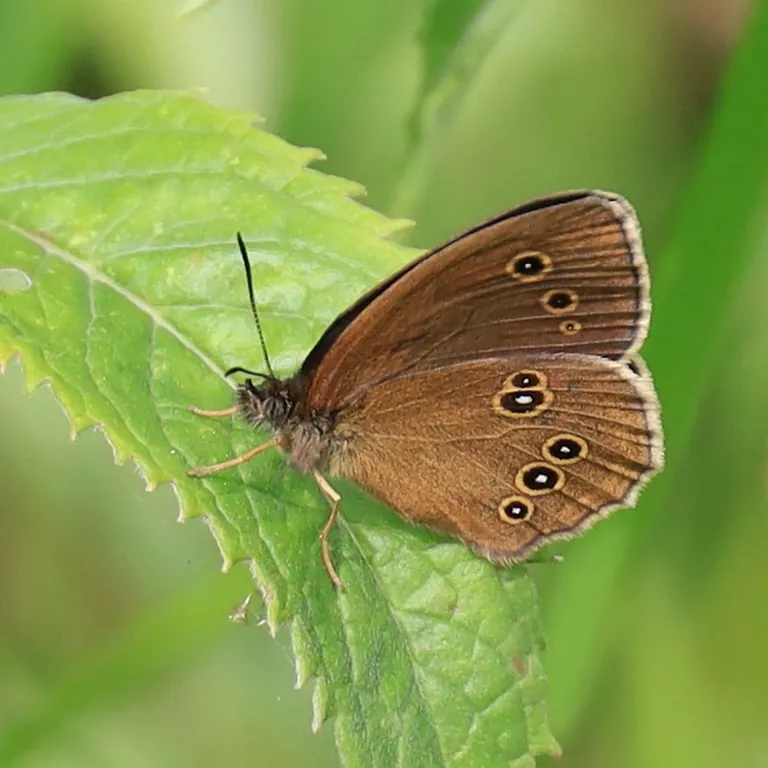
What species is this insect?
Aphantopus hyperantus
